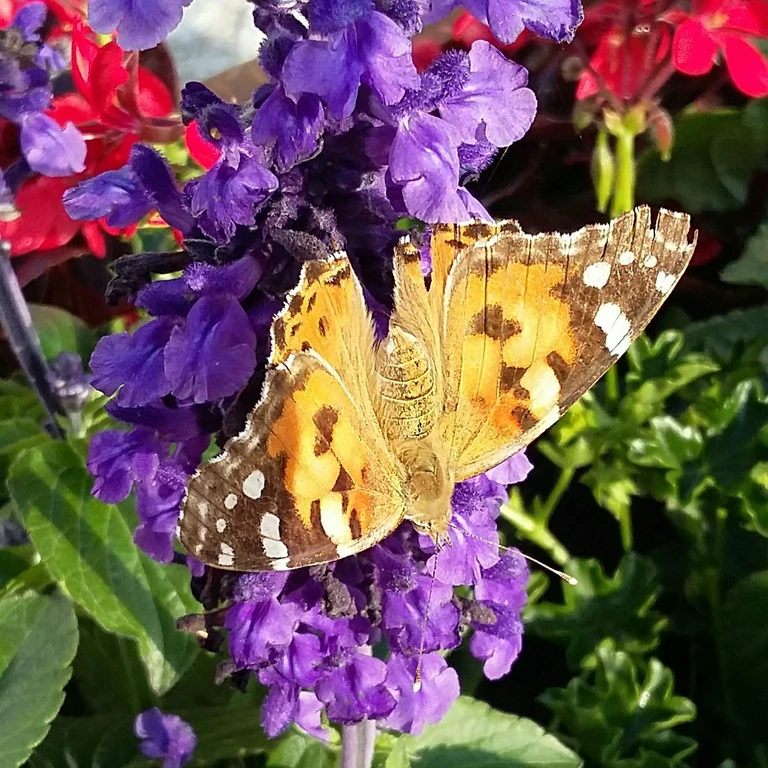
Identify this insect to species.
Vanessa cardui
